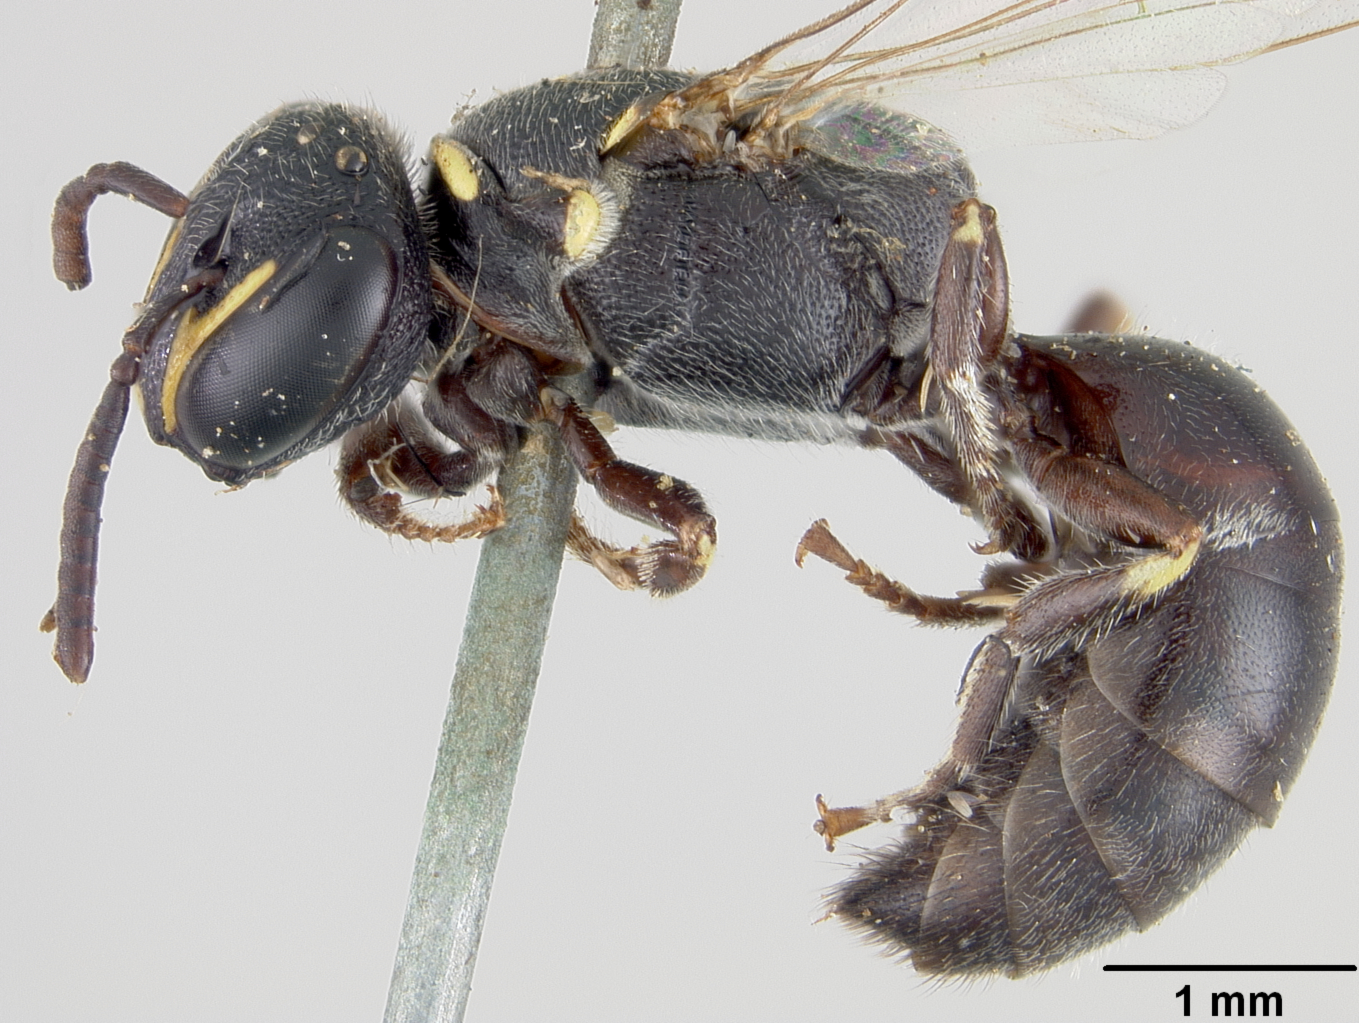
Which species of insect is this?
Prosopis luzonica
